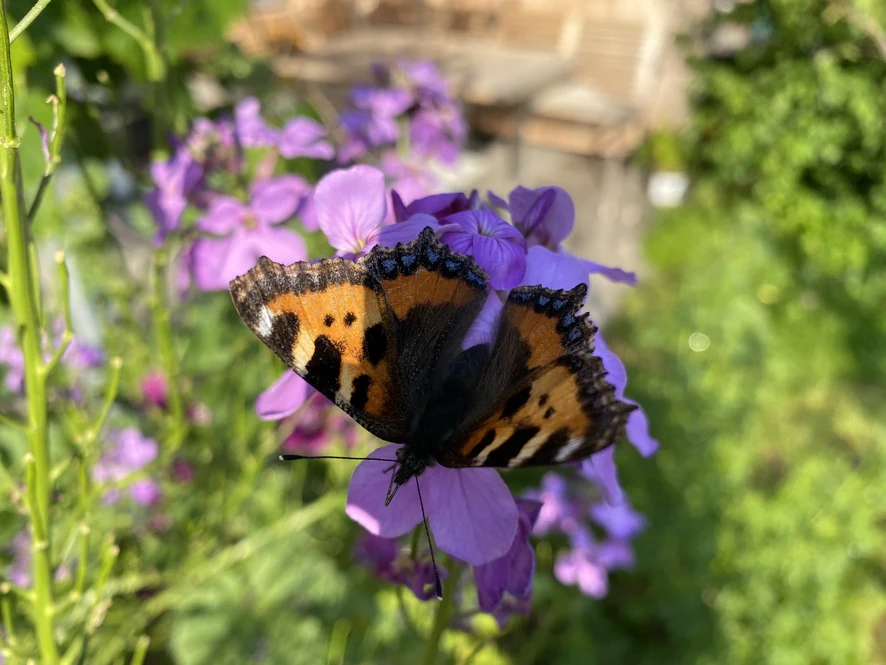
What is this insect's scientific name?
Aglais urticae
